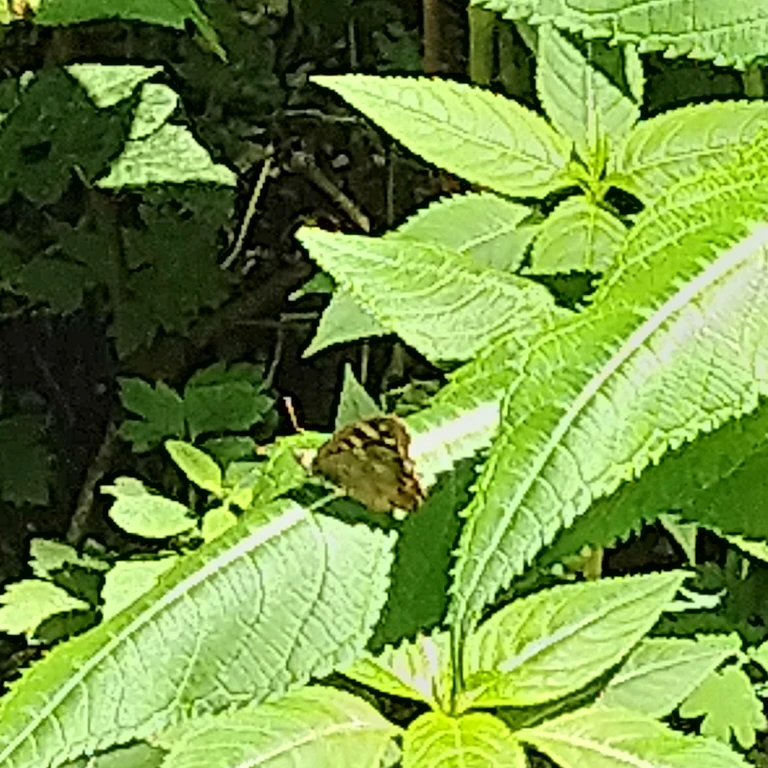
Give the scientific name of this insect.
Pararge aegeria
